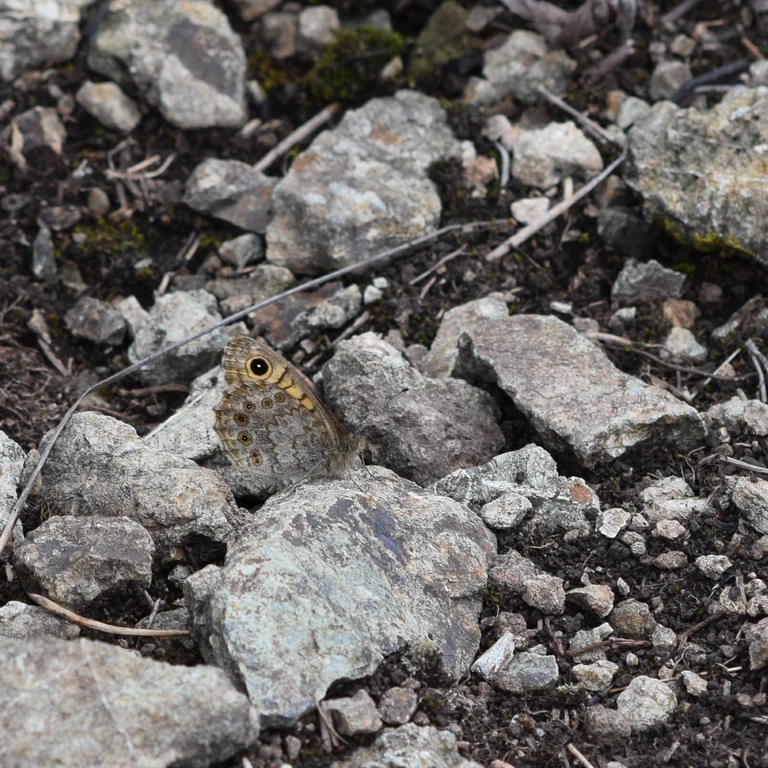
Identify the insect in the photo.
Lasiommata megera (also Pararge megera)
